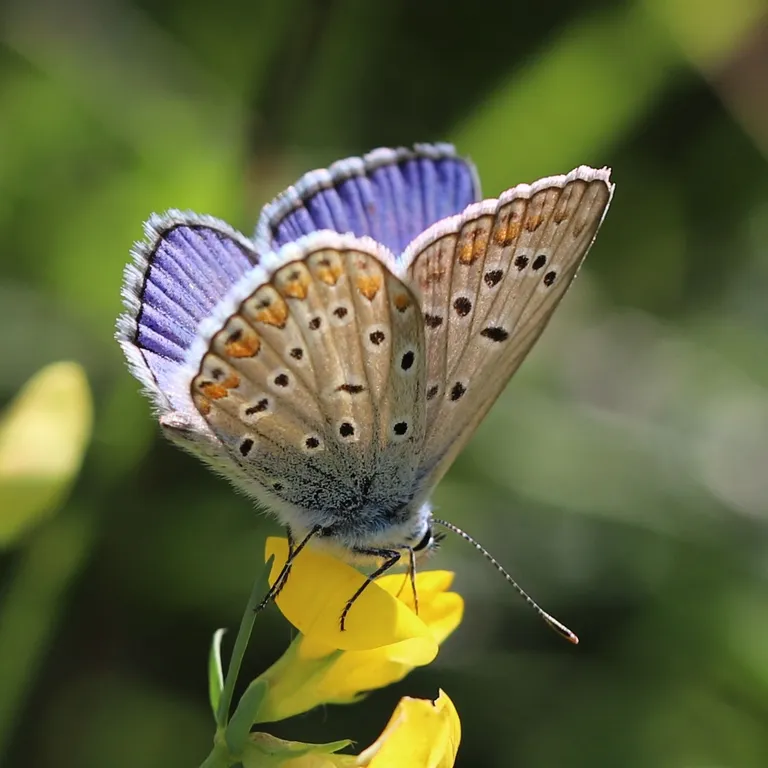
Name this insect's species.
Polyommatus icarus
